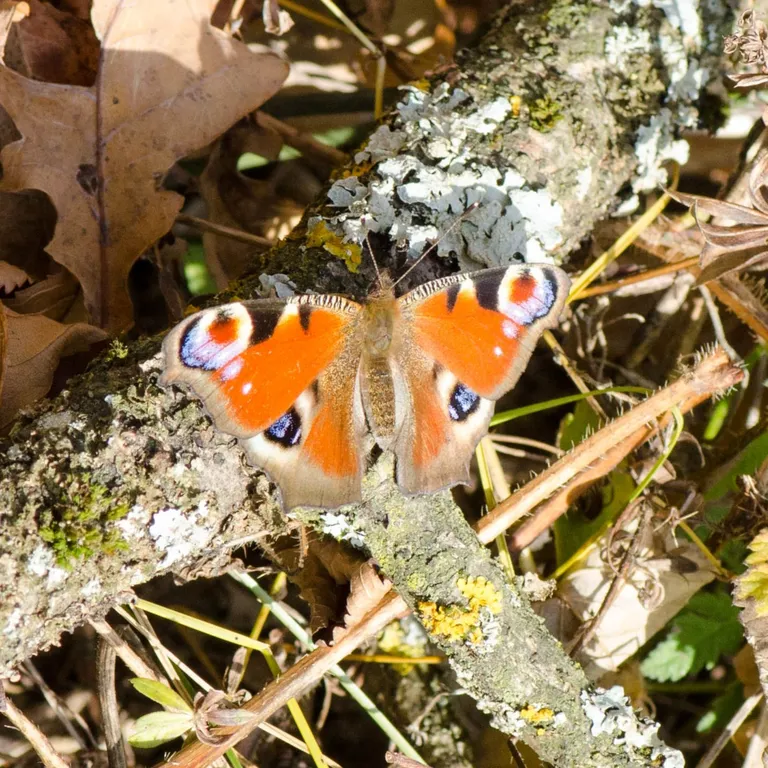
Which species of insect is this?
Aglais io
